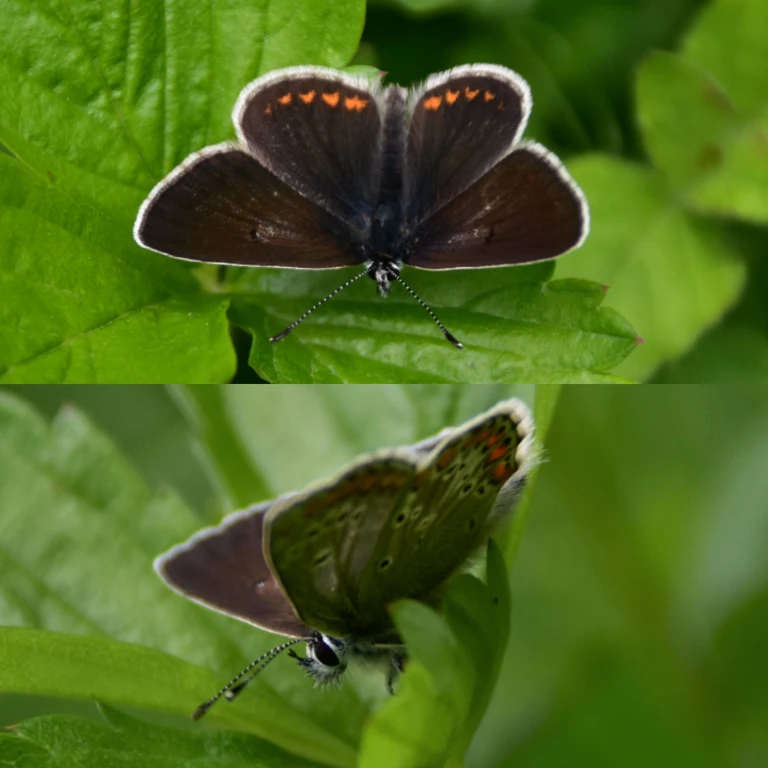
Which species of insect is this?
Aricia agestis/artaxerxes
